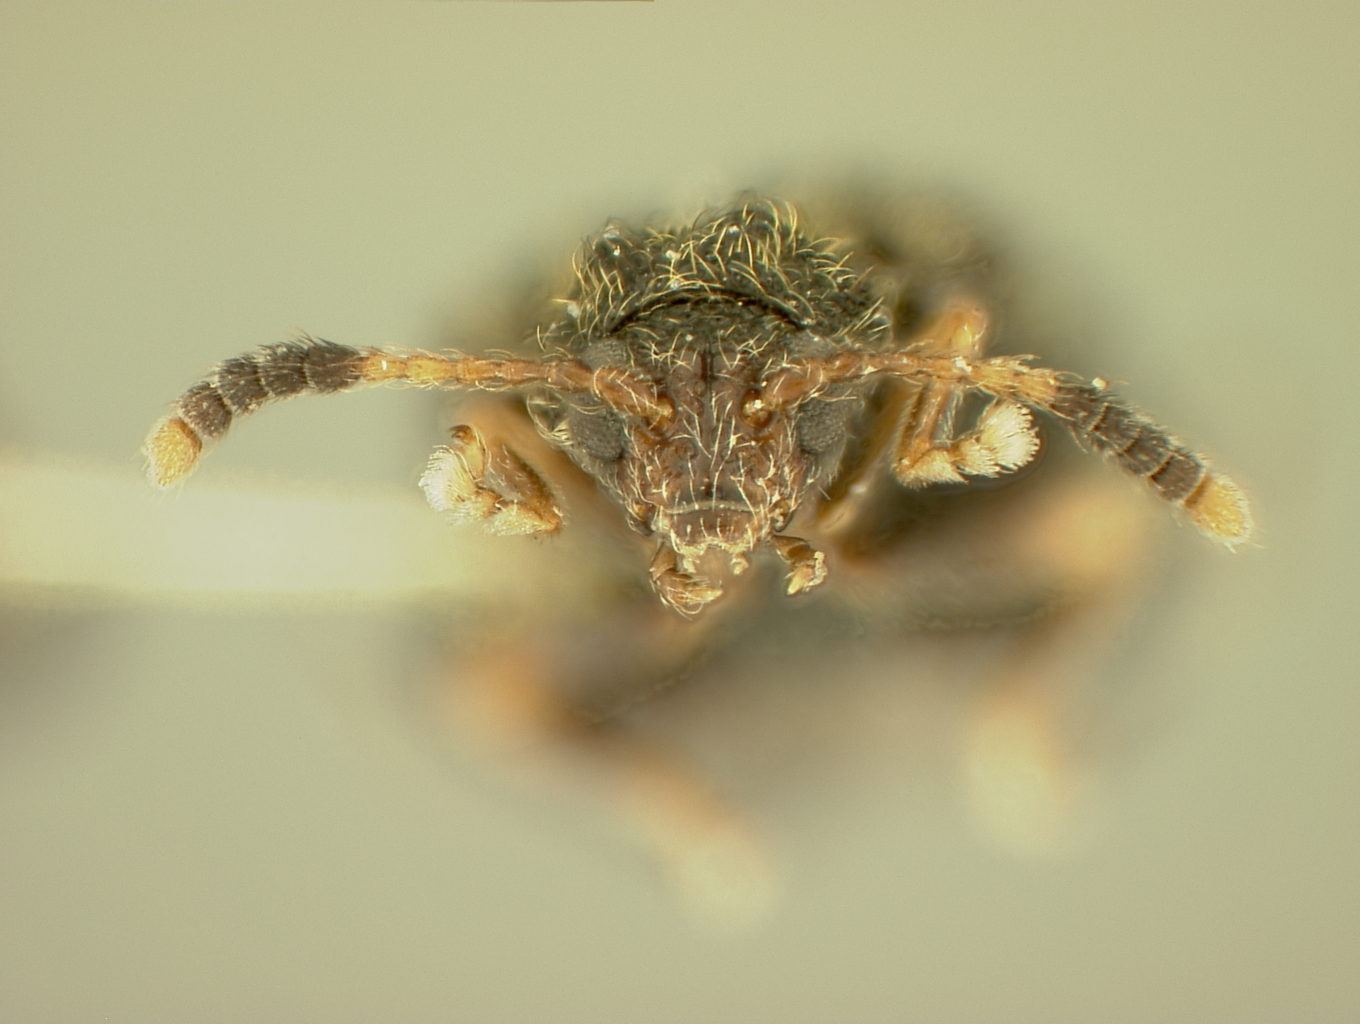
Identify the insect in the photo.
Distigmoptera orchidophila
